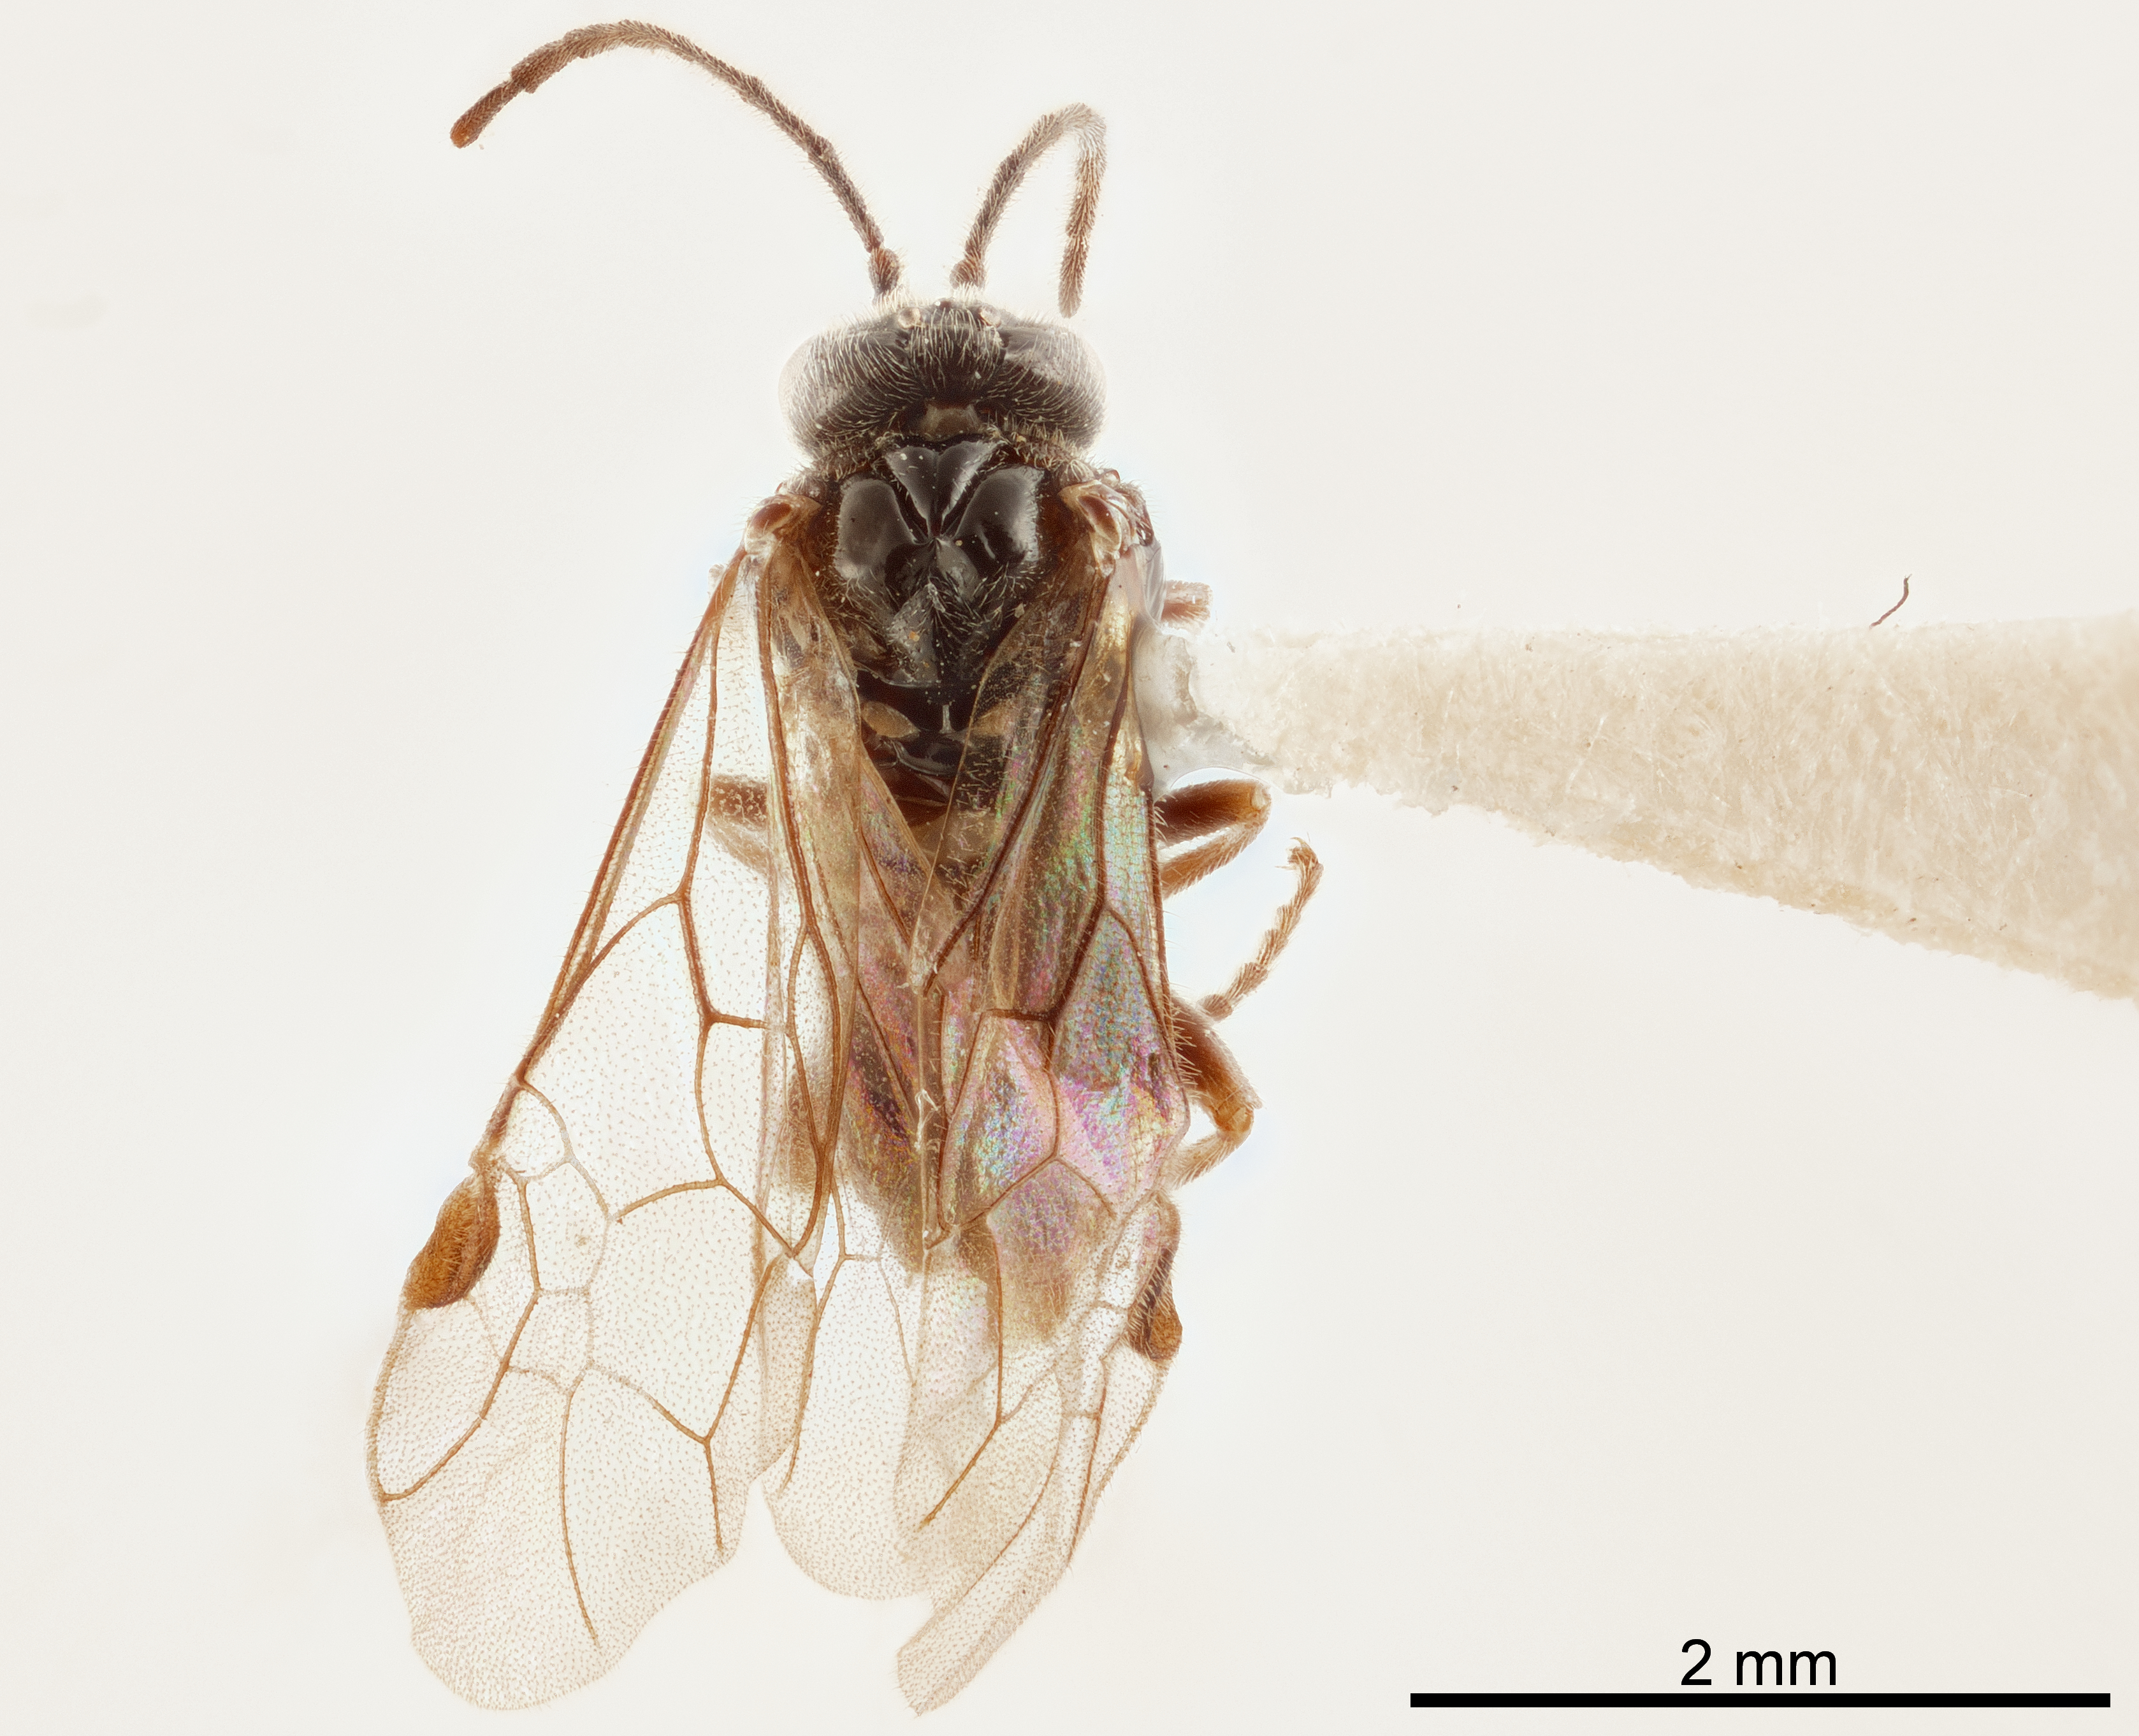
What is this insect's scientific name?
Prolatus artus
